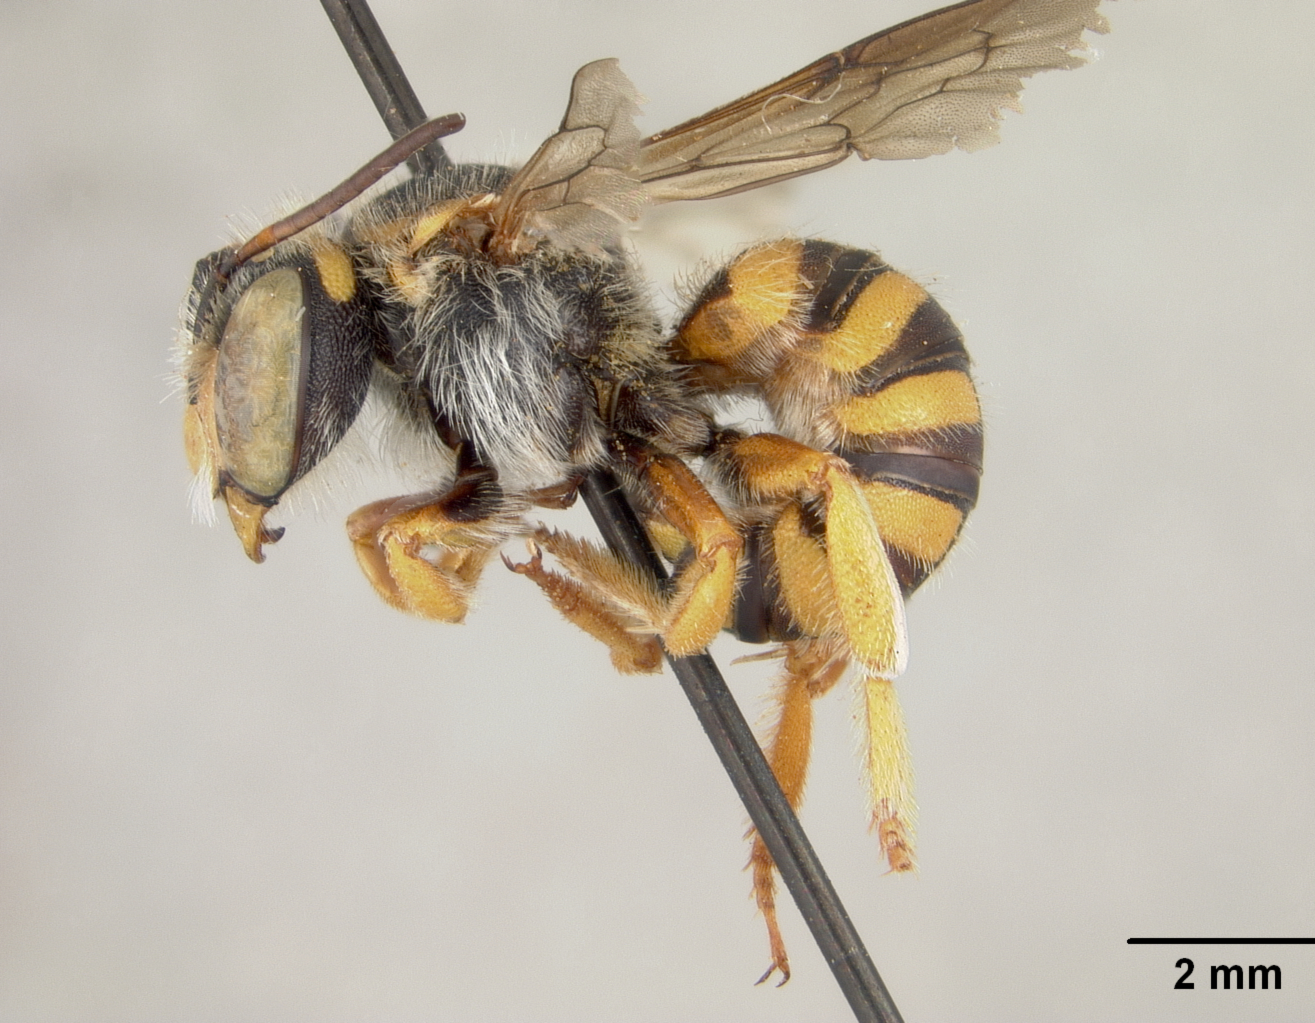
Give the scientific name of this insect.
Anthidium asniense
